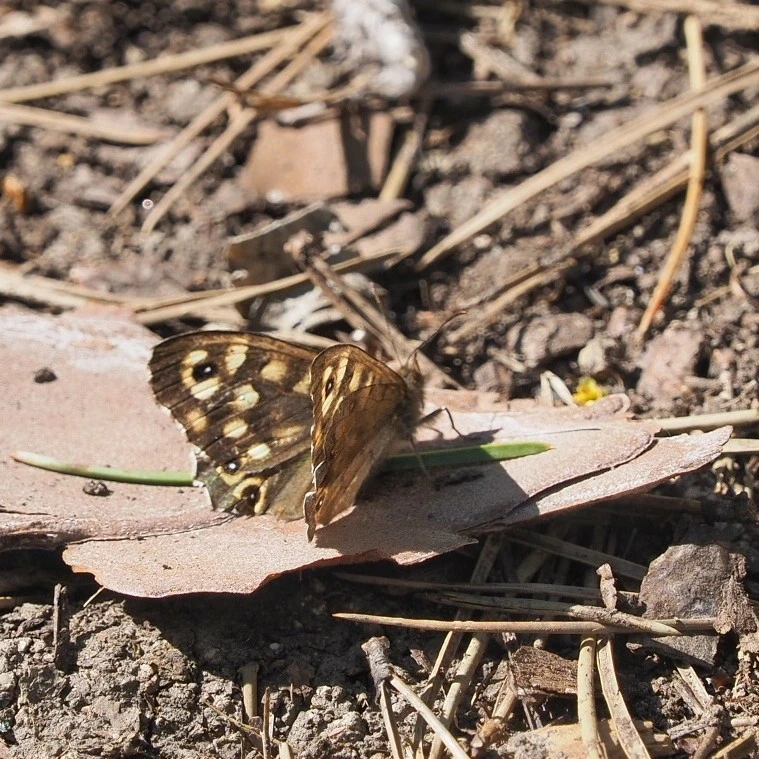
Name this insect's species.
Pararge aegeria
